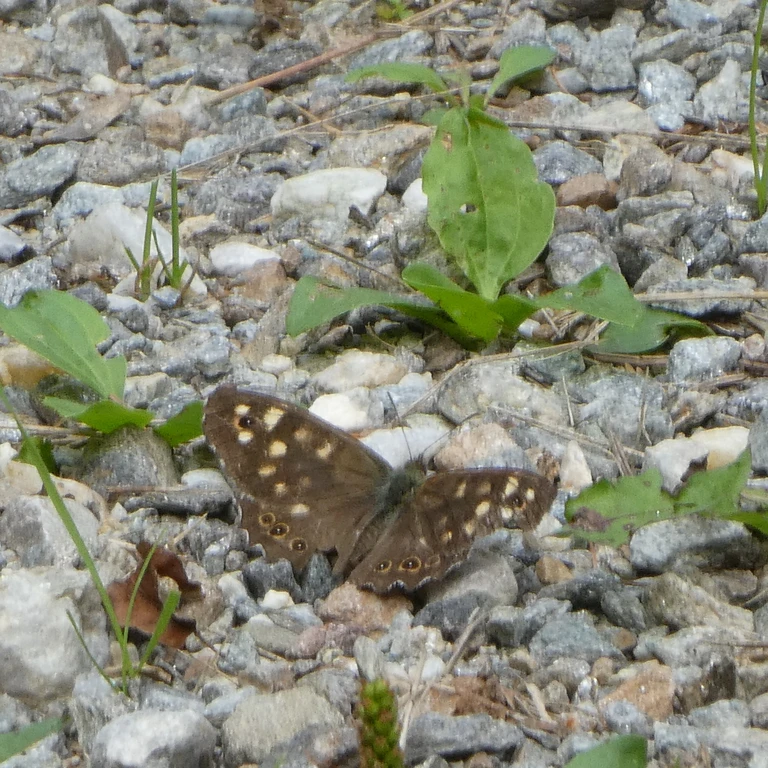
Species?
Pararge aegeria
